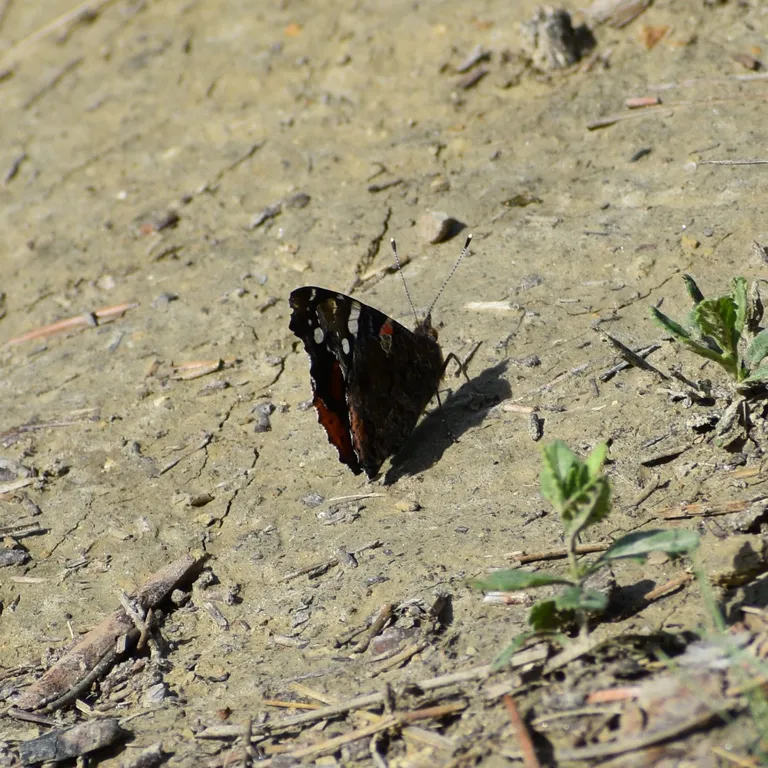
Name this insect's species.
Vanessa atalanta
